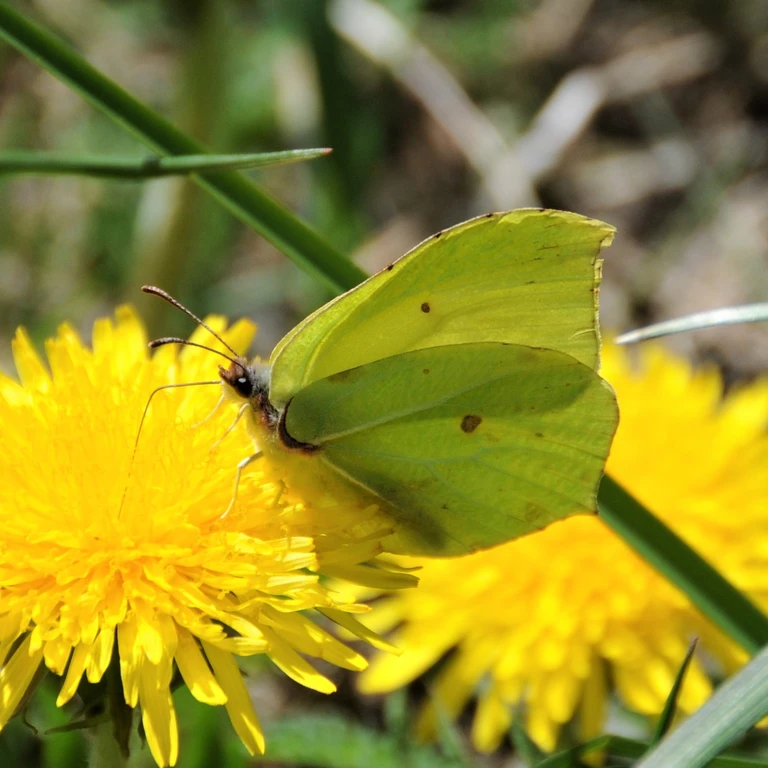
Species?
Gonepteryx rhamni
